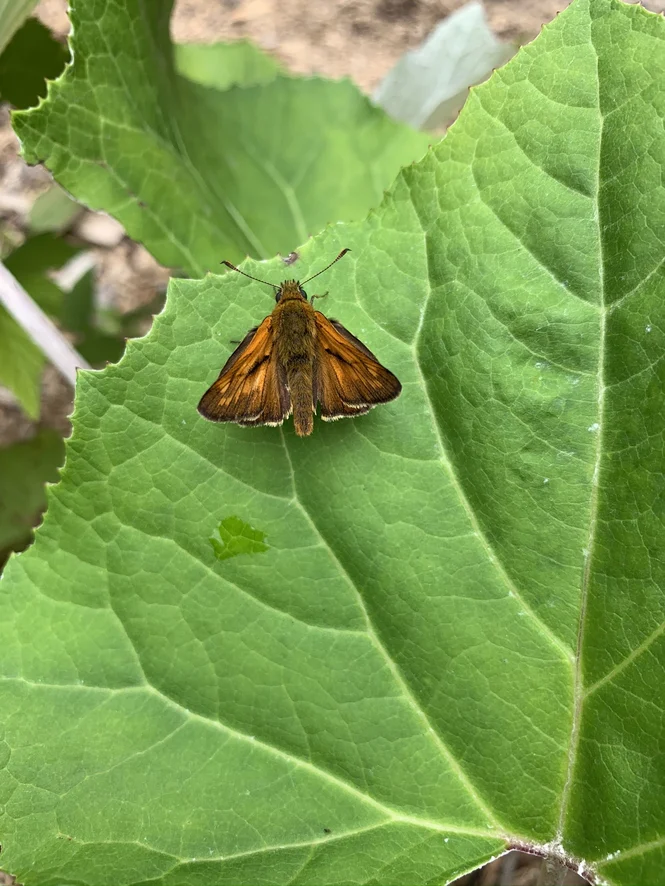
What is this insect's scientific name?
Ochlodes sylvanus (also Ochlodes venata)
